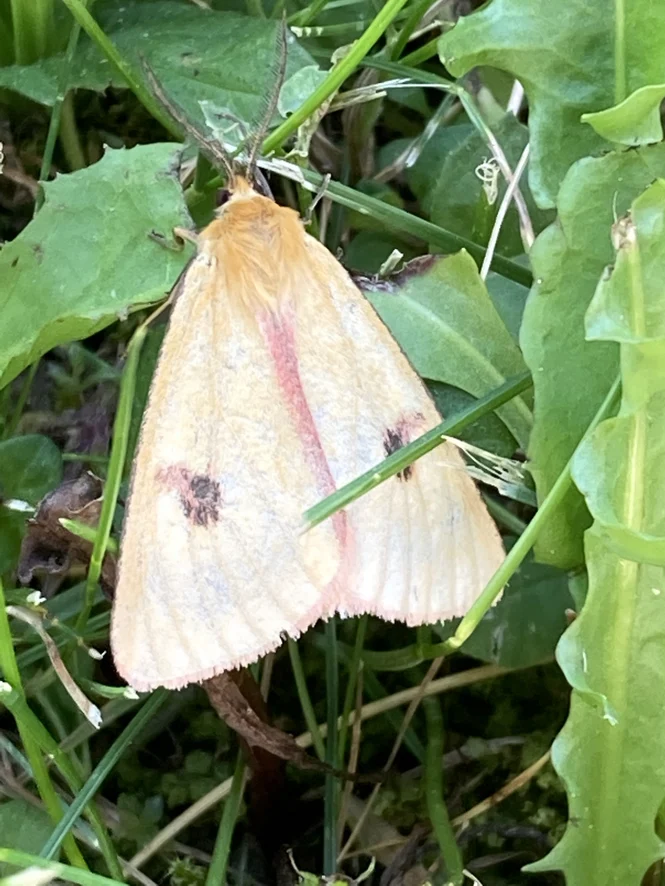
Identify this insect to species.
Diacrisia sannio
